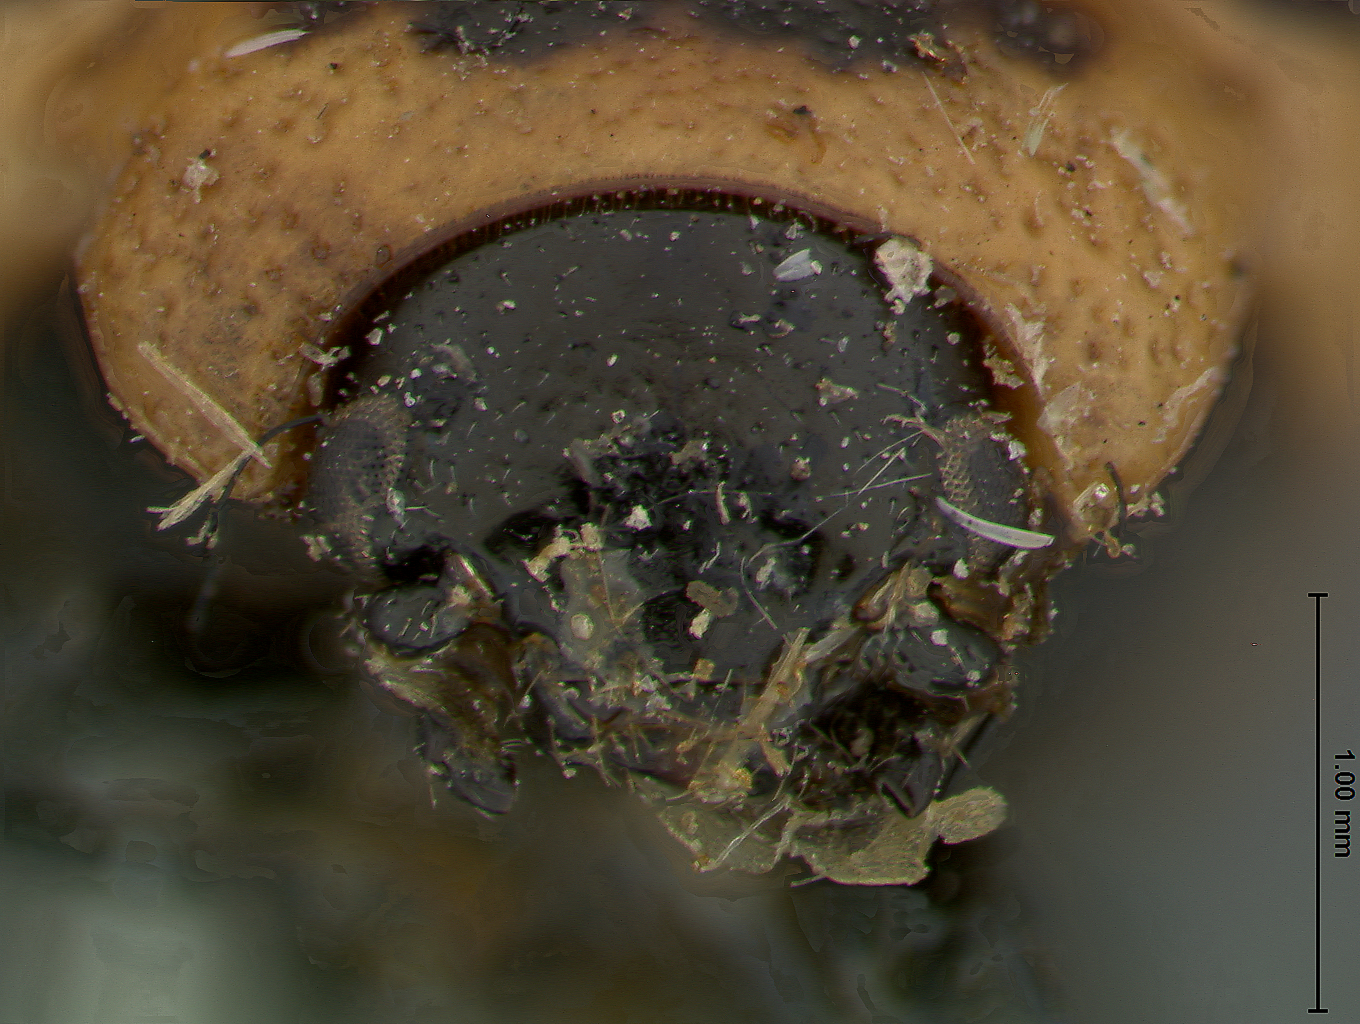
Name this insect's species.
Calligrapha californica
